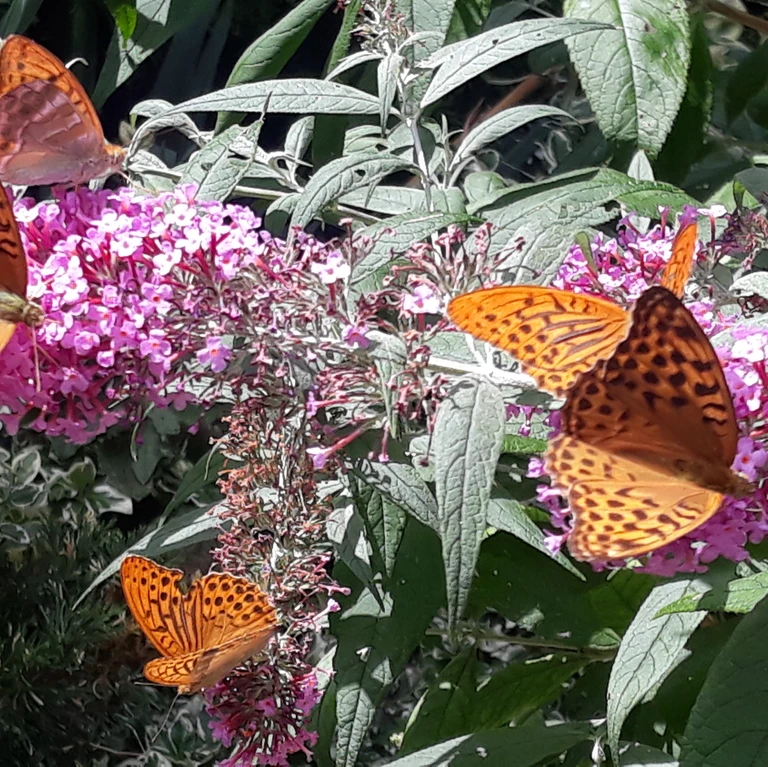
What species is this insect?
Argynnis paphia
